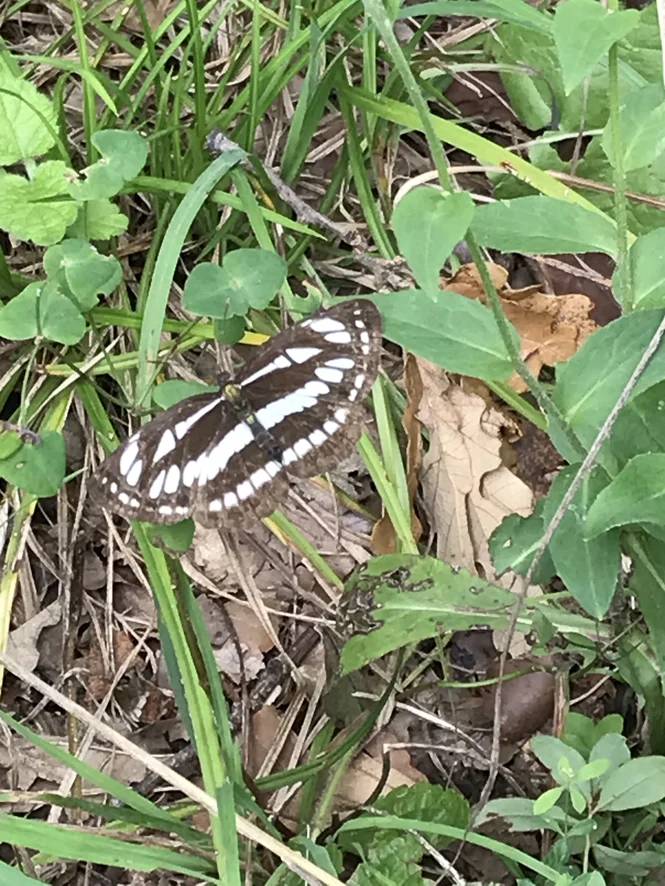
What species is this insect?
Neptis sappho
